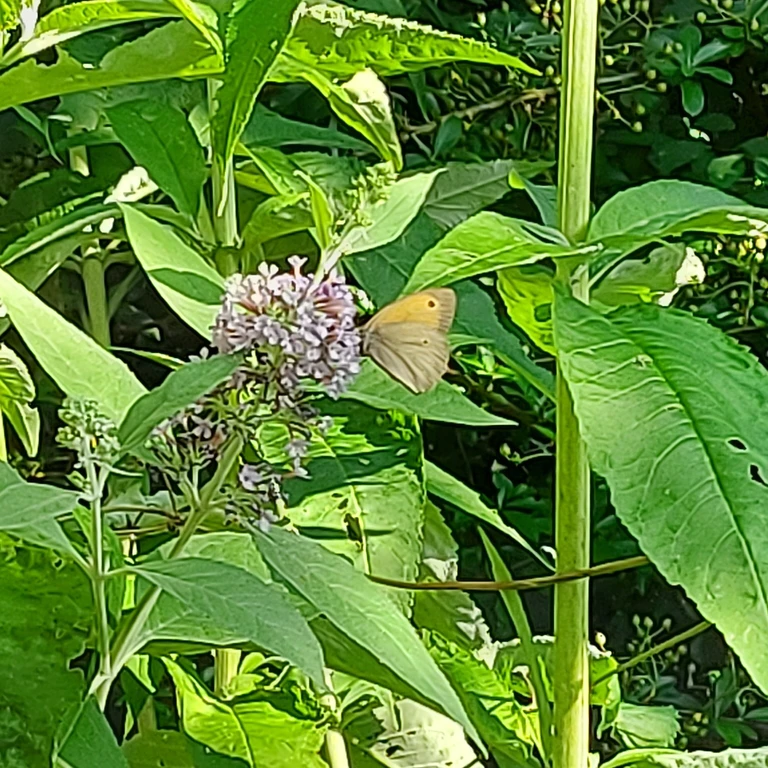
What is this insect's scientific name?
Maniola jurtina
